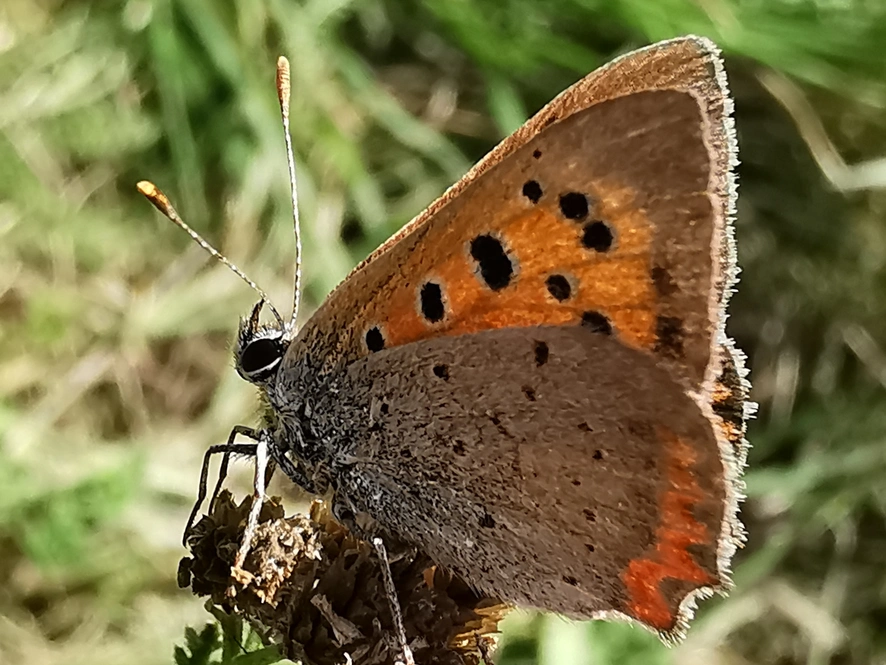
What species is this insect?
Lycaena phlaeas
